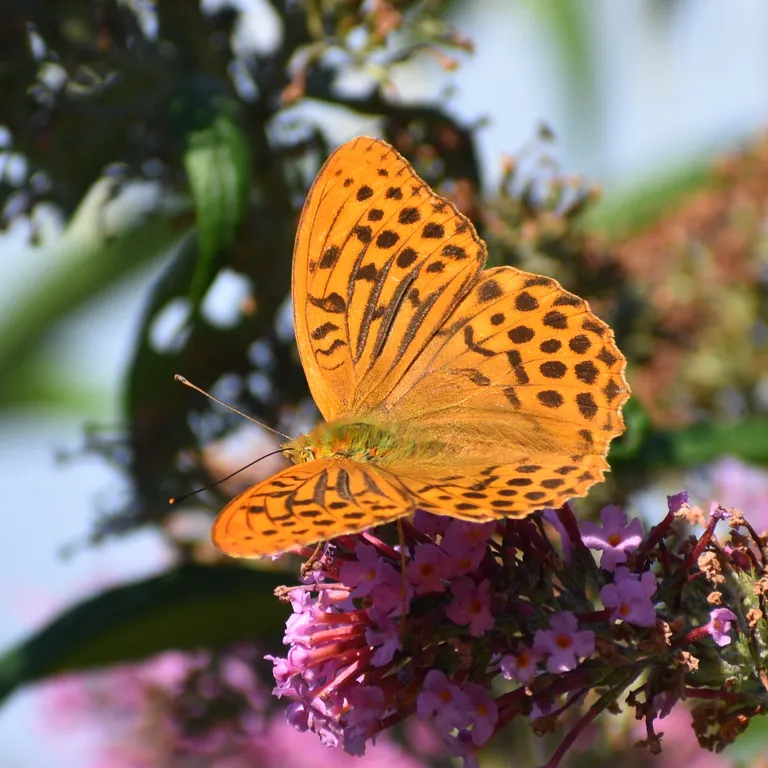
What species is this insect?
Argynnis paphia
